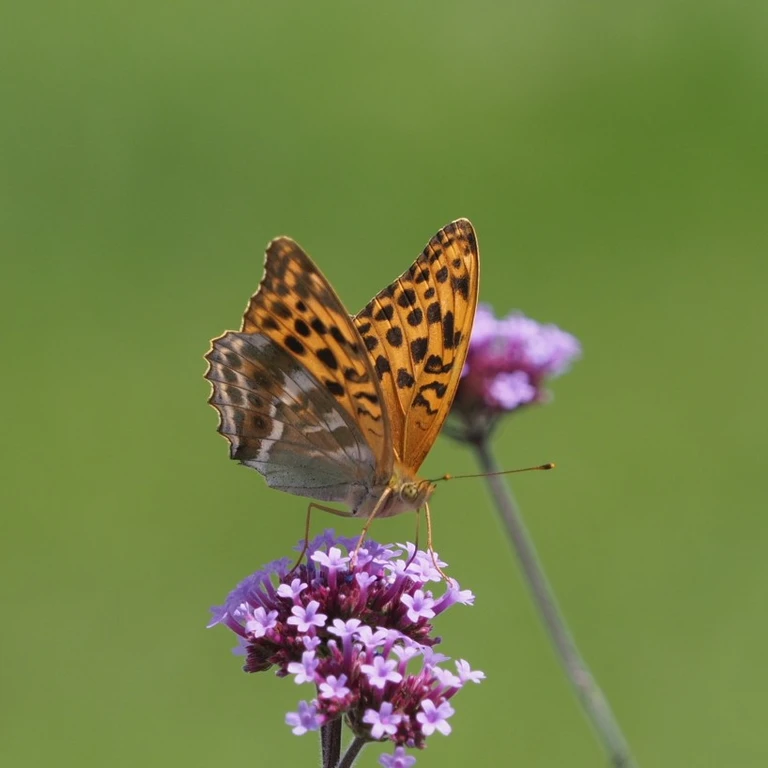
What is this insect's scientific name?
Argynnis paphia
